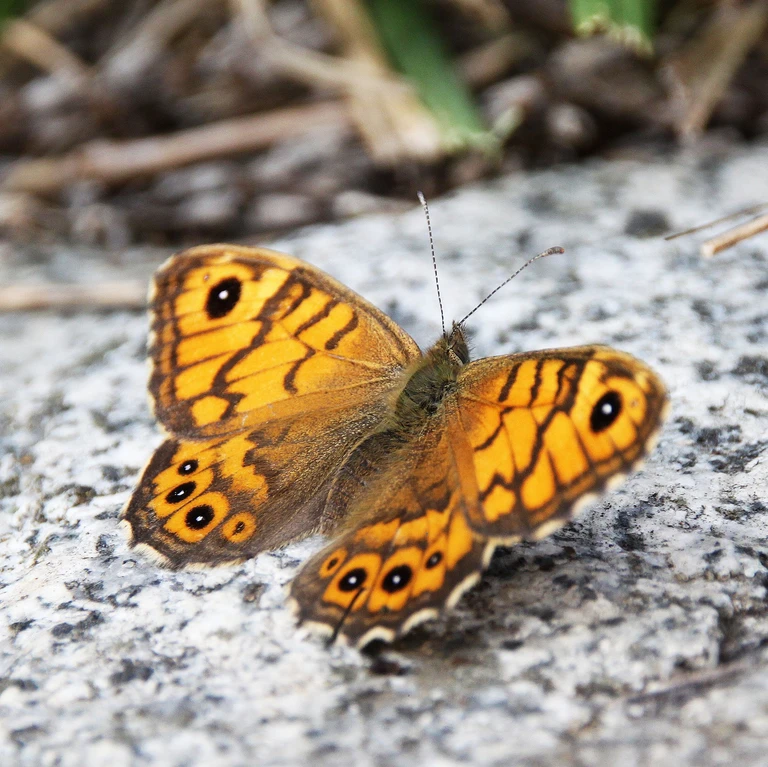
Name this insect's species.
Lasiommata megera (also Pararge megera)
